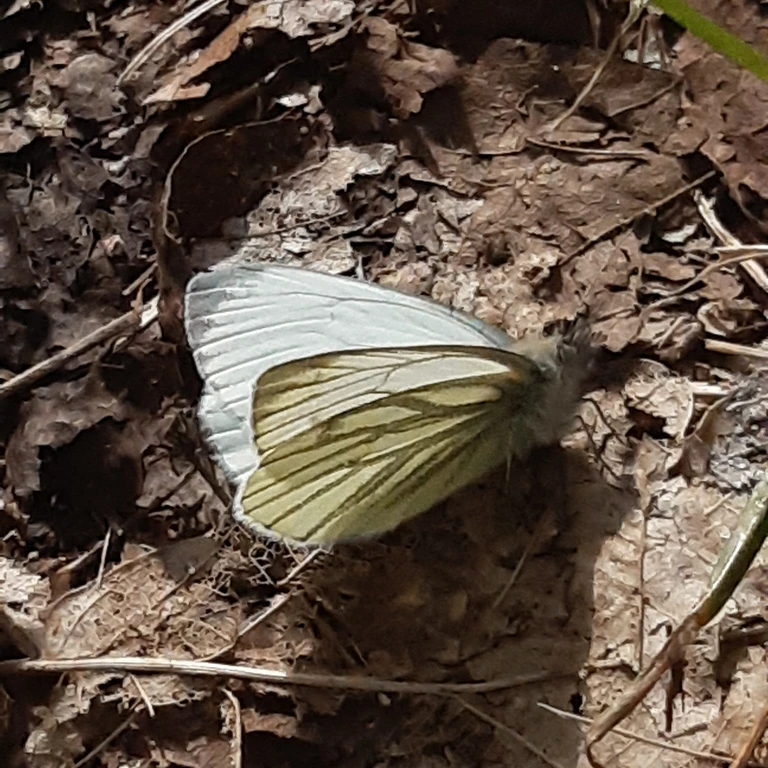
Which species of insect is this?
Pieris napi
